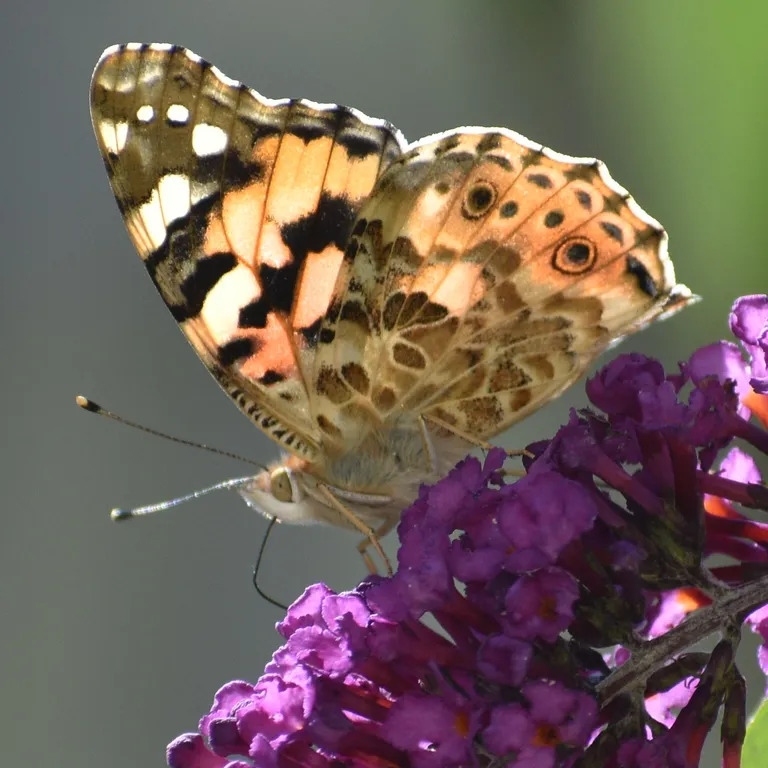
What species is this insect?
Vanessa cardui
